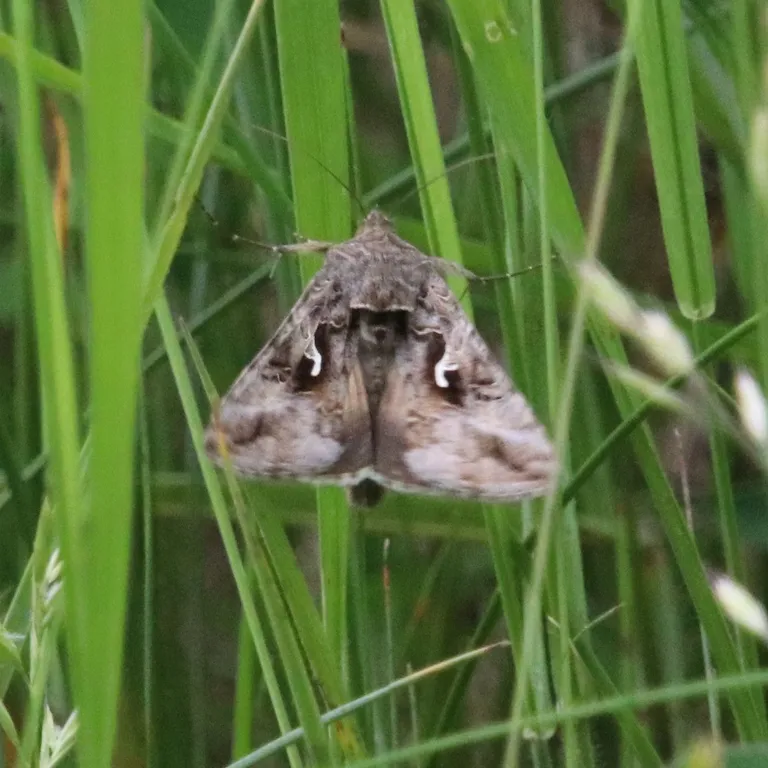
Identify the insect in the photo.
Autographa gamma
